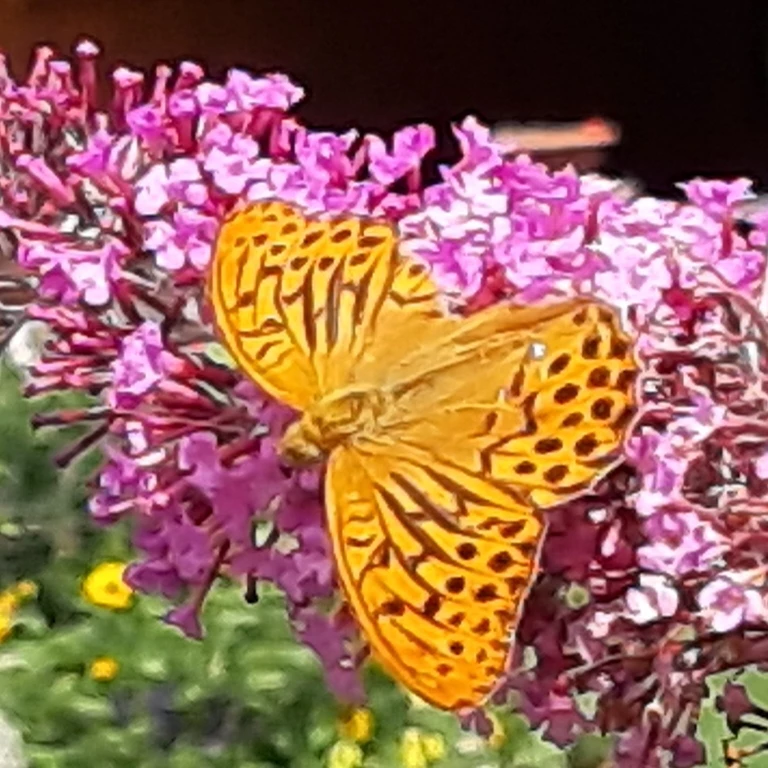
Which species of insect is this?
Argynnis paphia
